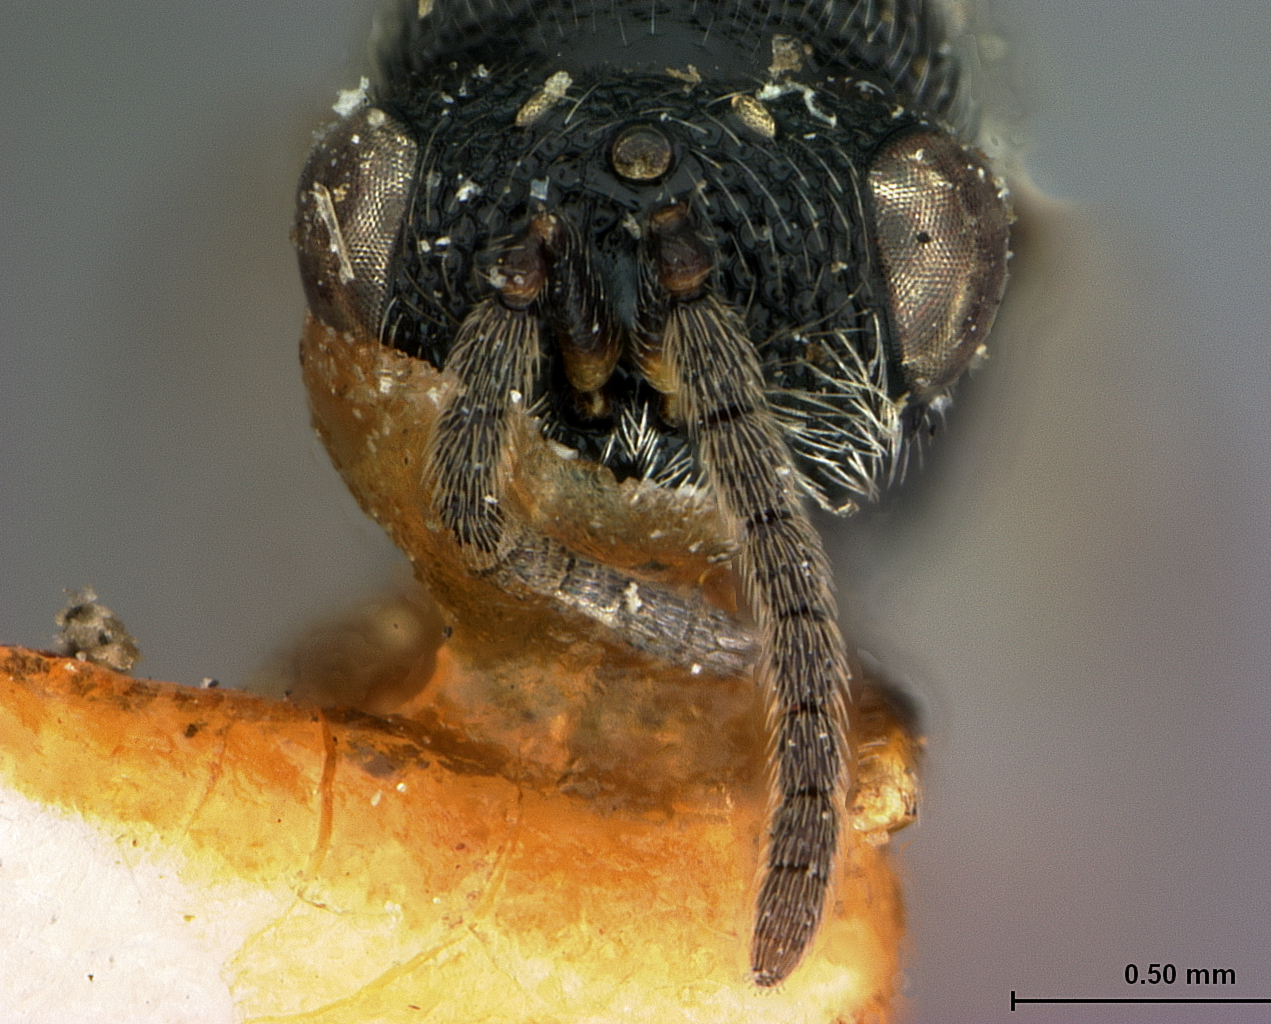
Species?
Eurytoma californica
